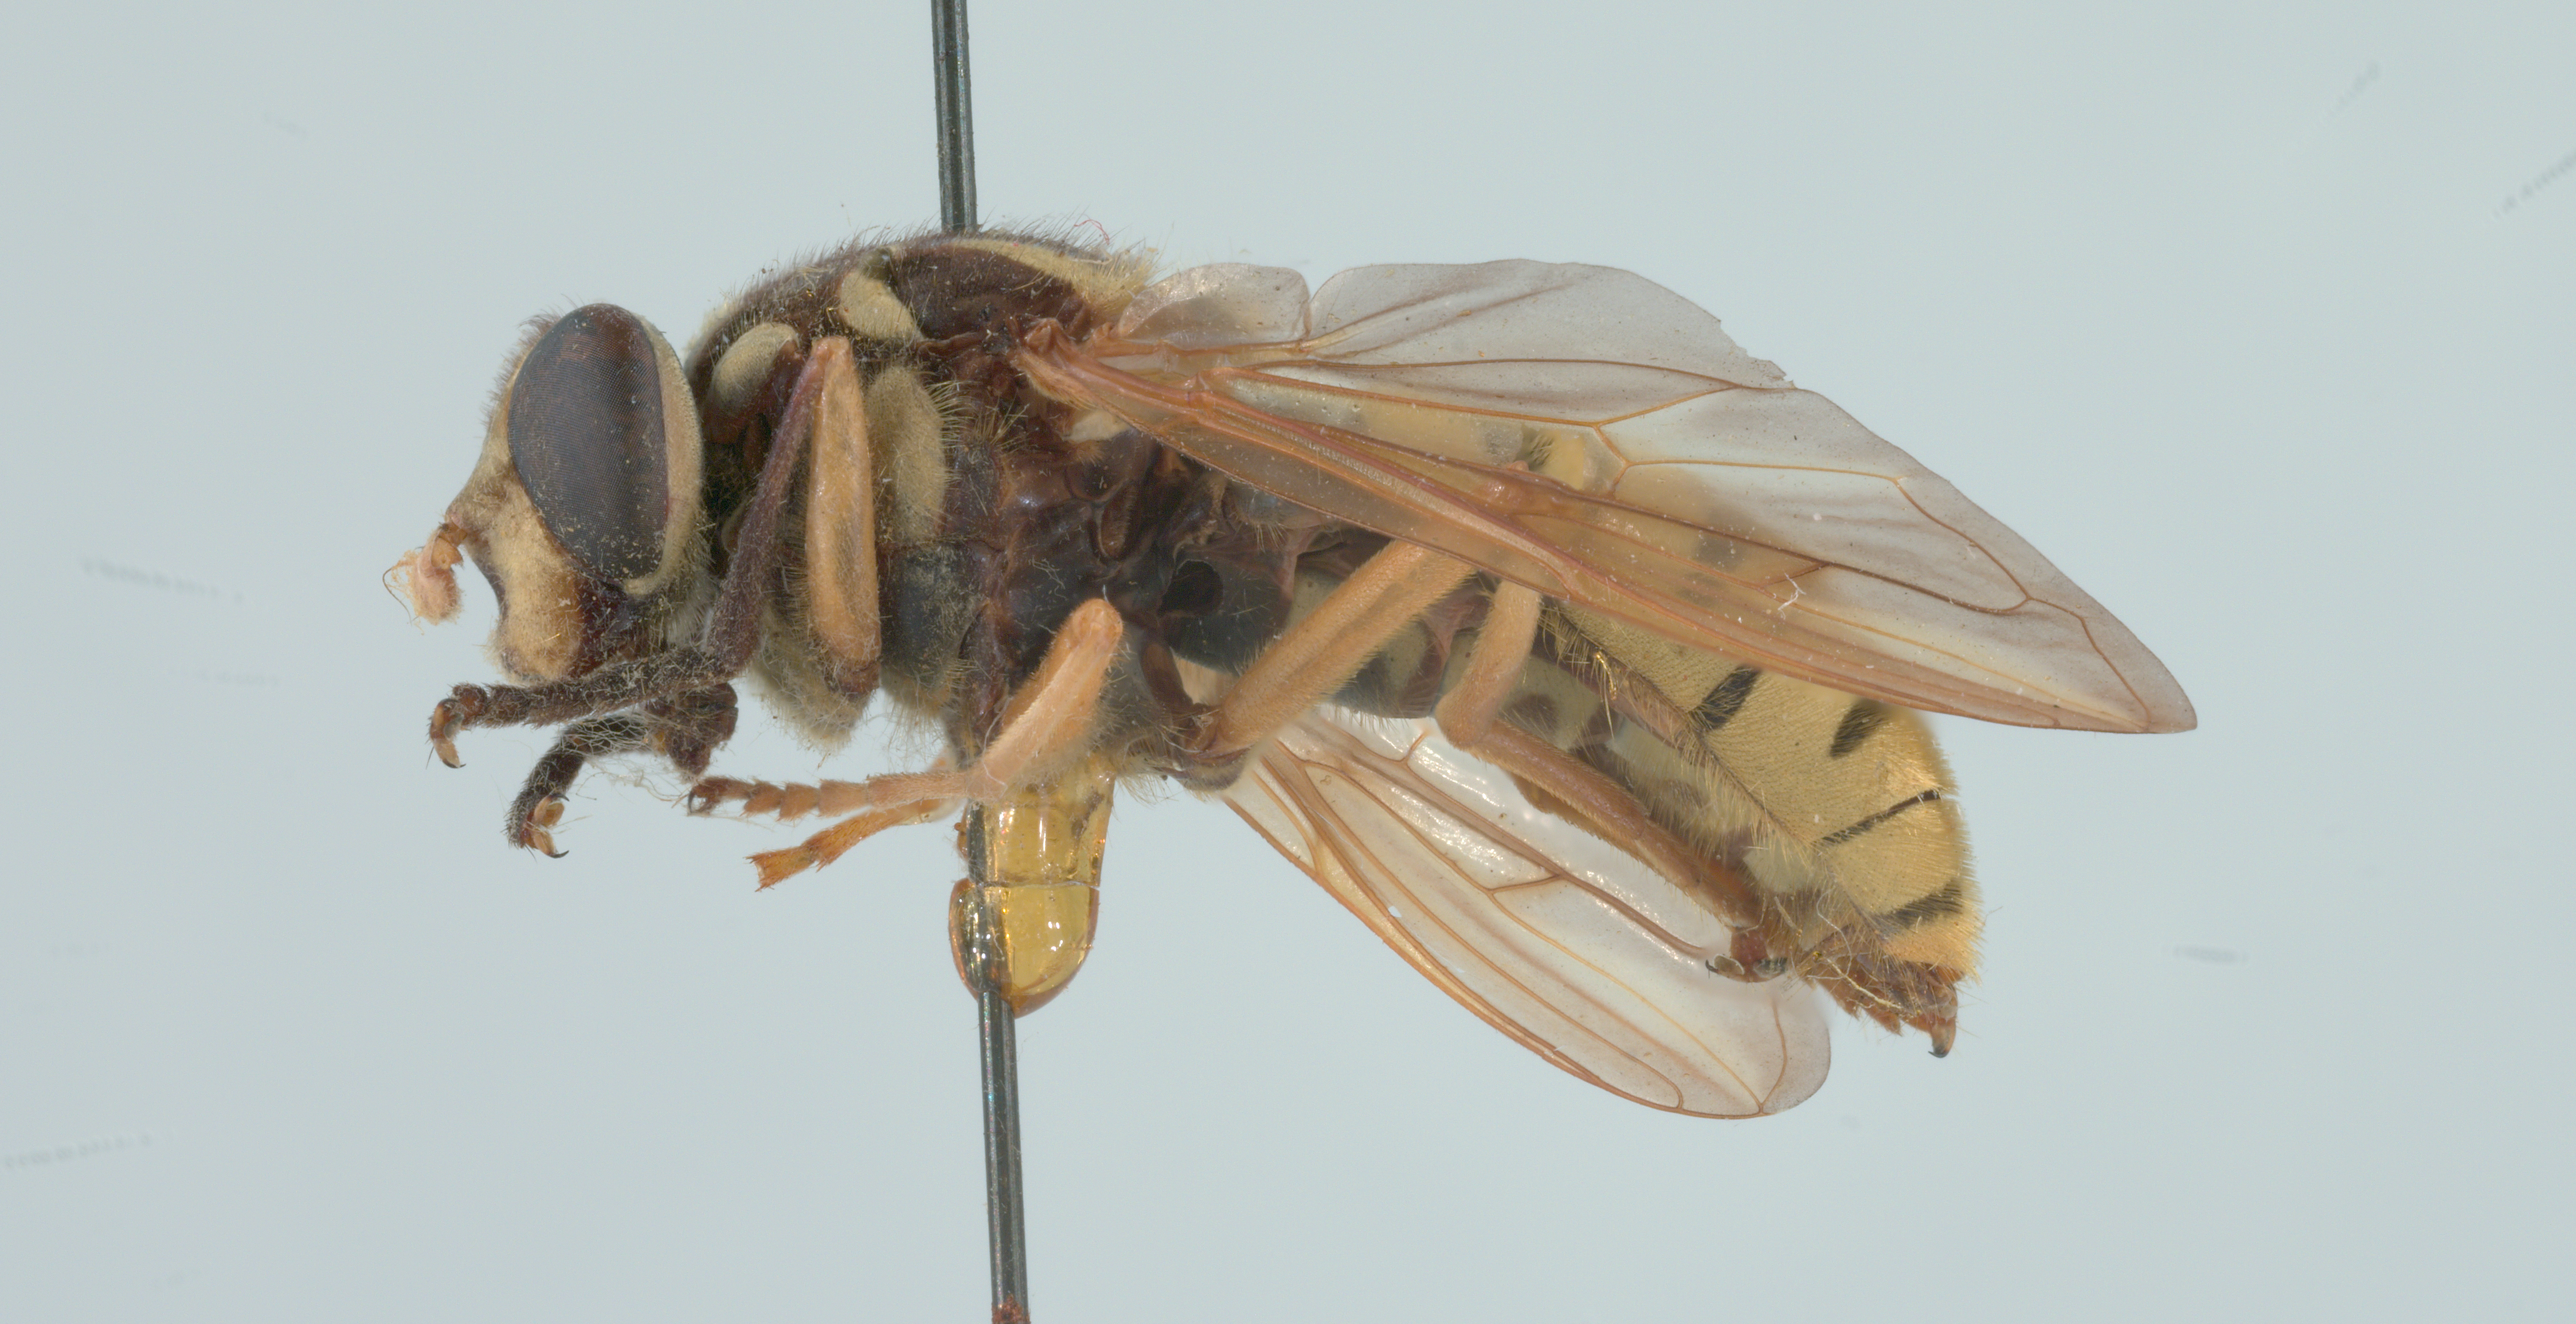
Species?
Temnostoma vespiforme
